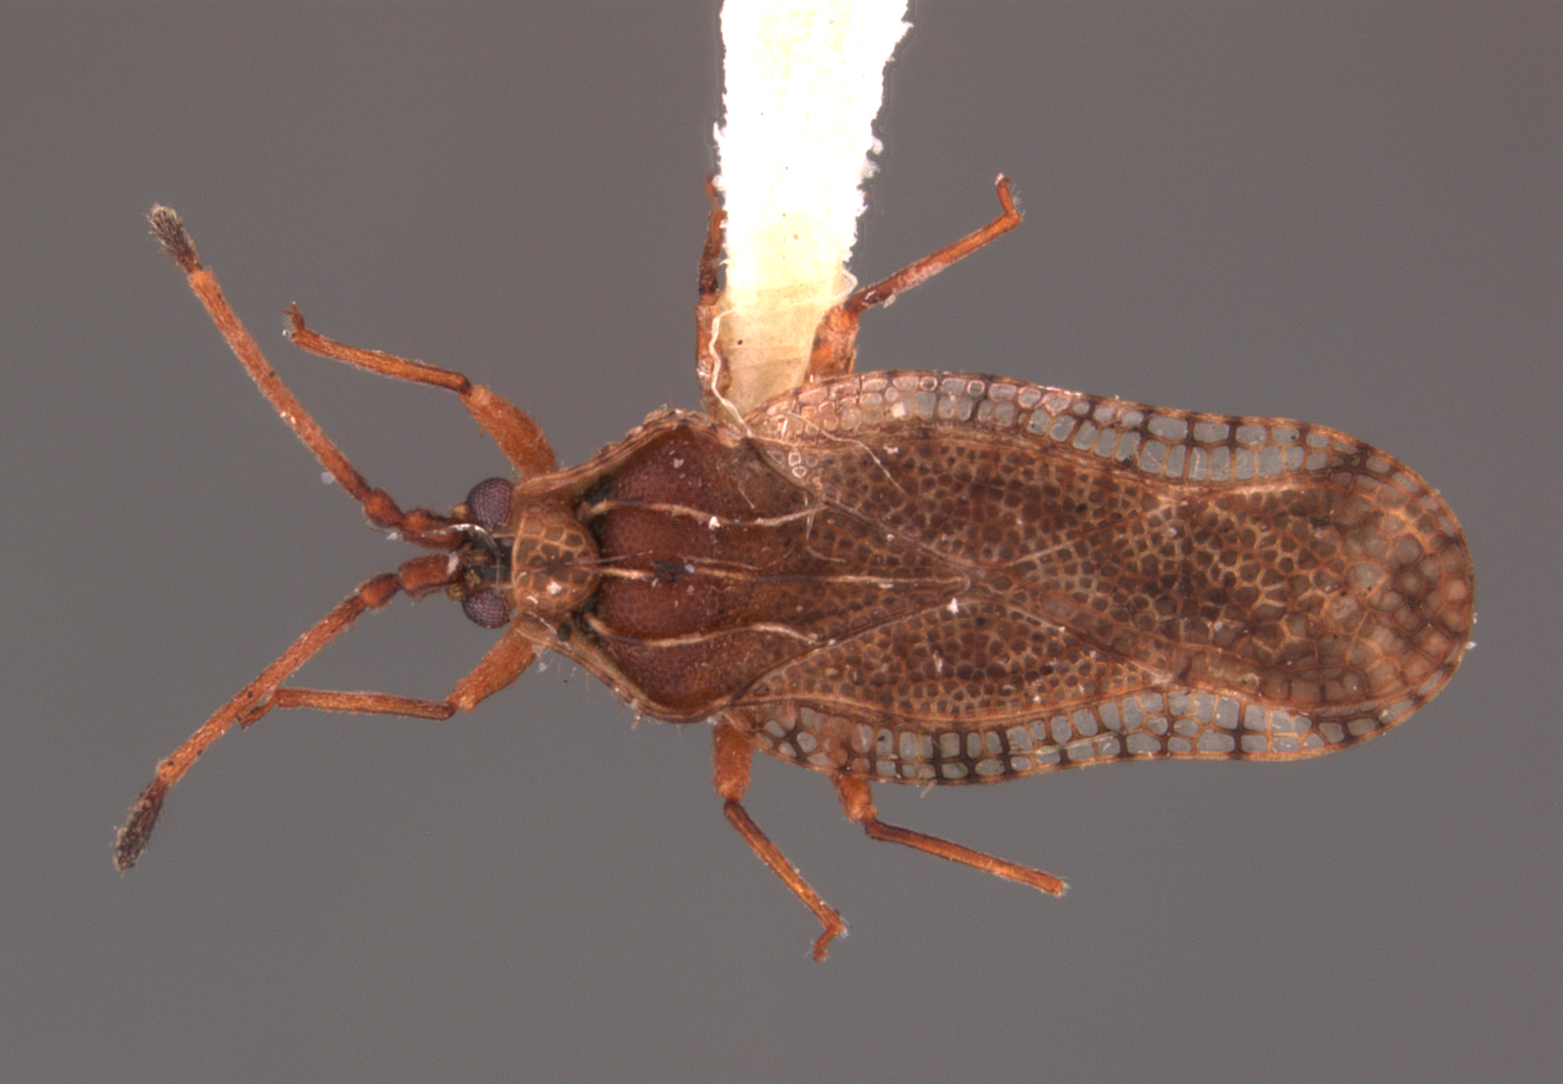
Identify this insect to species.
Tingis hackeri
